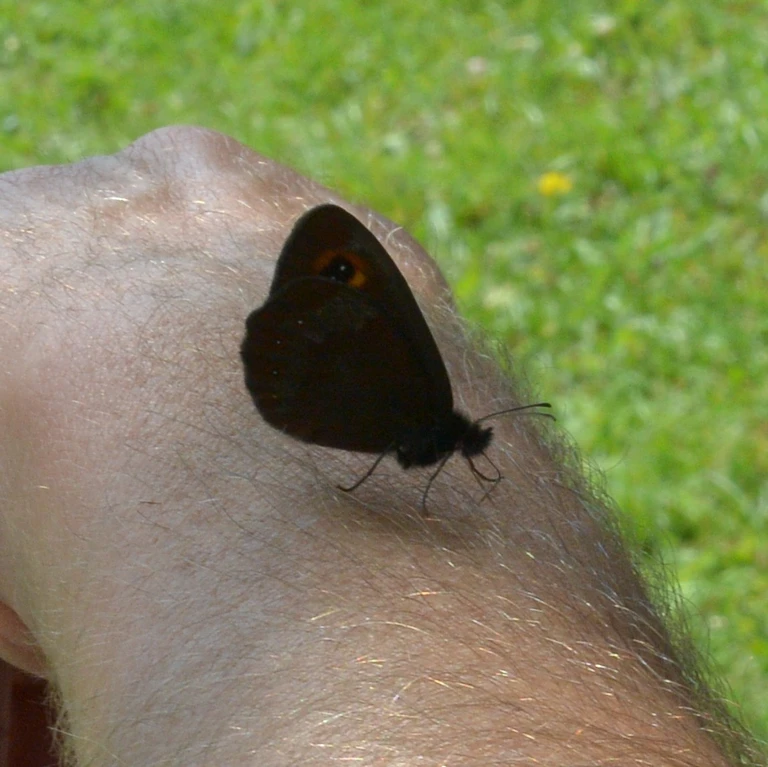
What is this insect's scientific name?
Erebia aethiops
